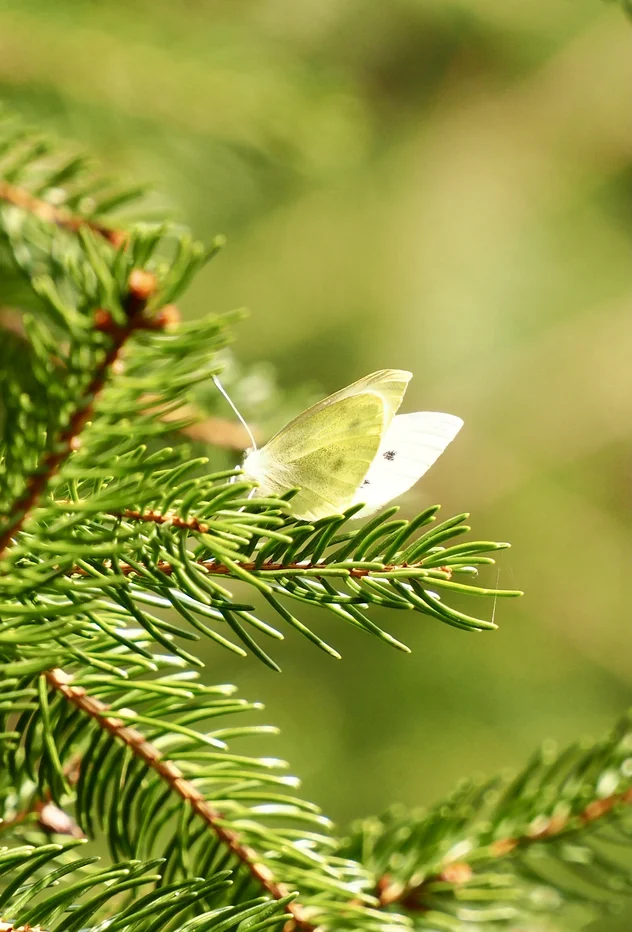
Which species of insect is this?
Pieris rapae
